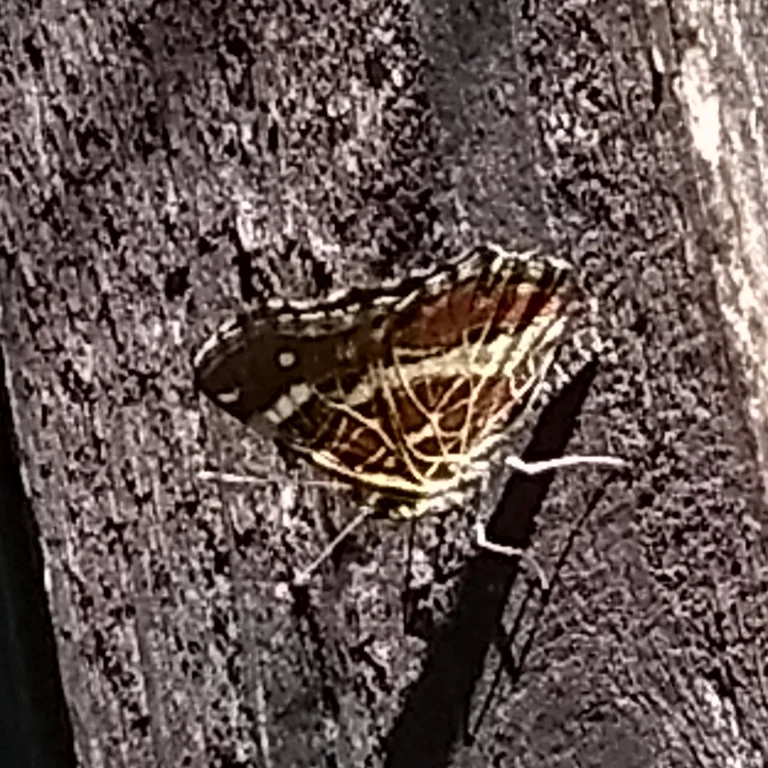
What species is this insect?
Araschnia levana
